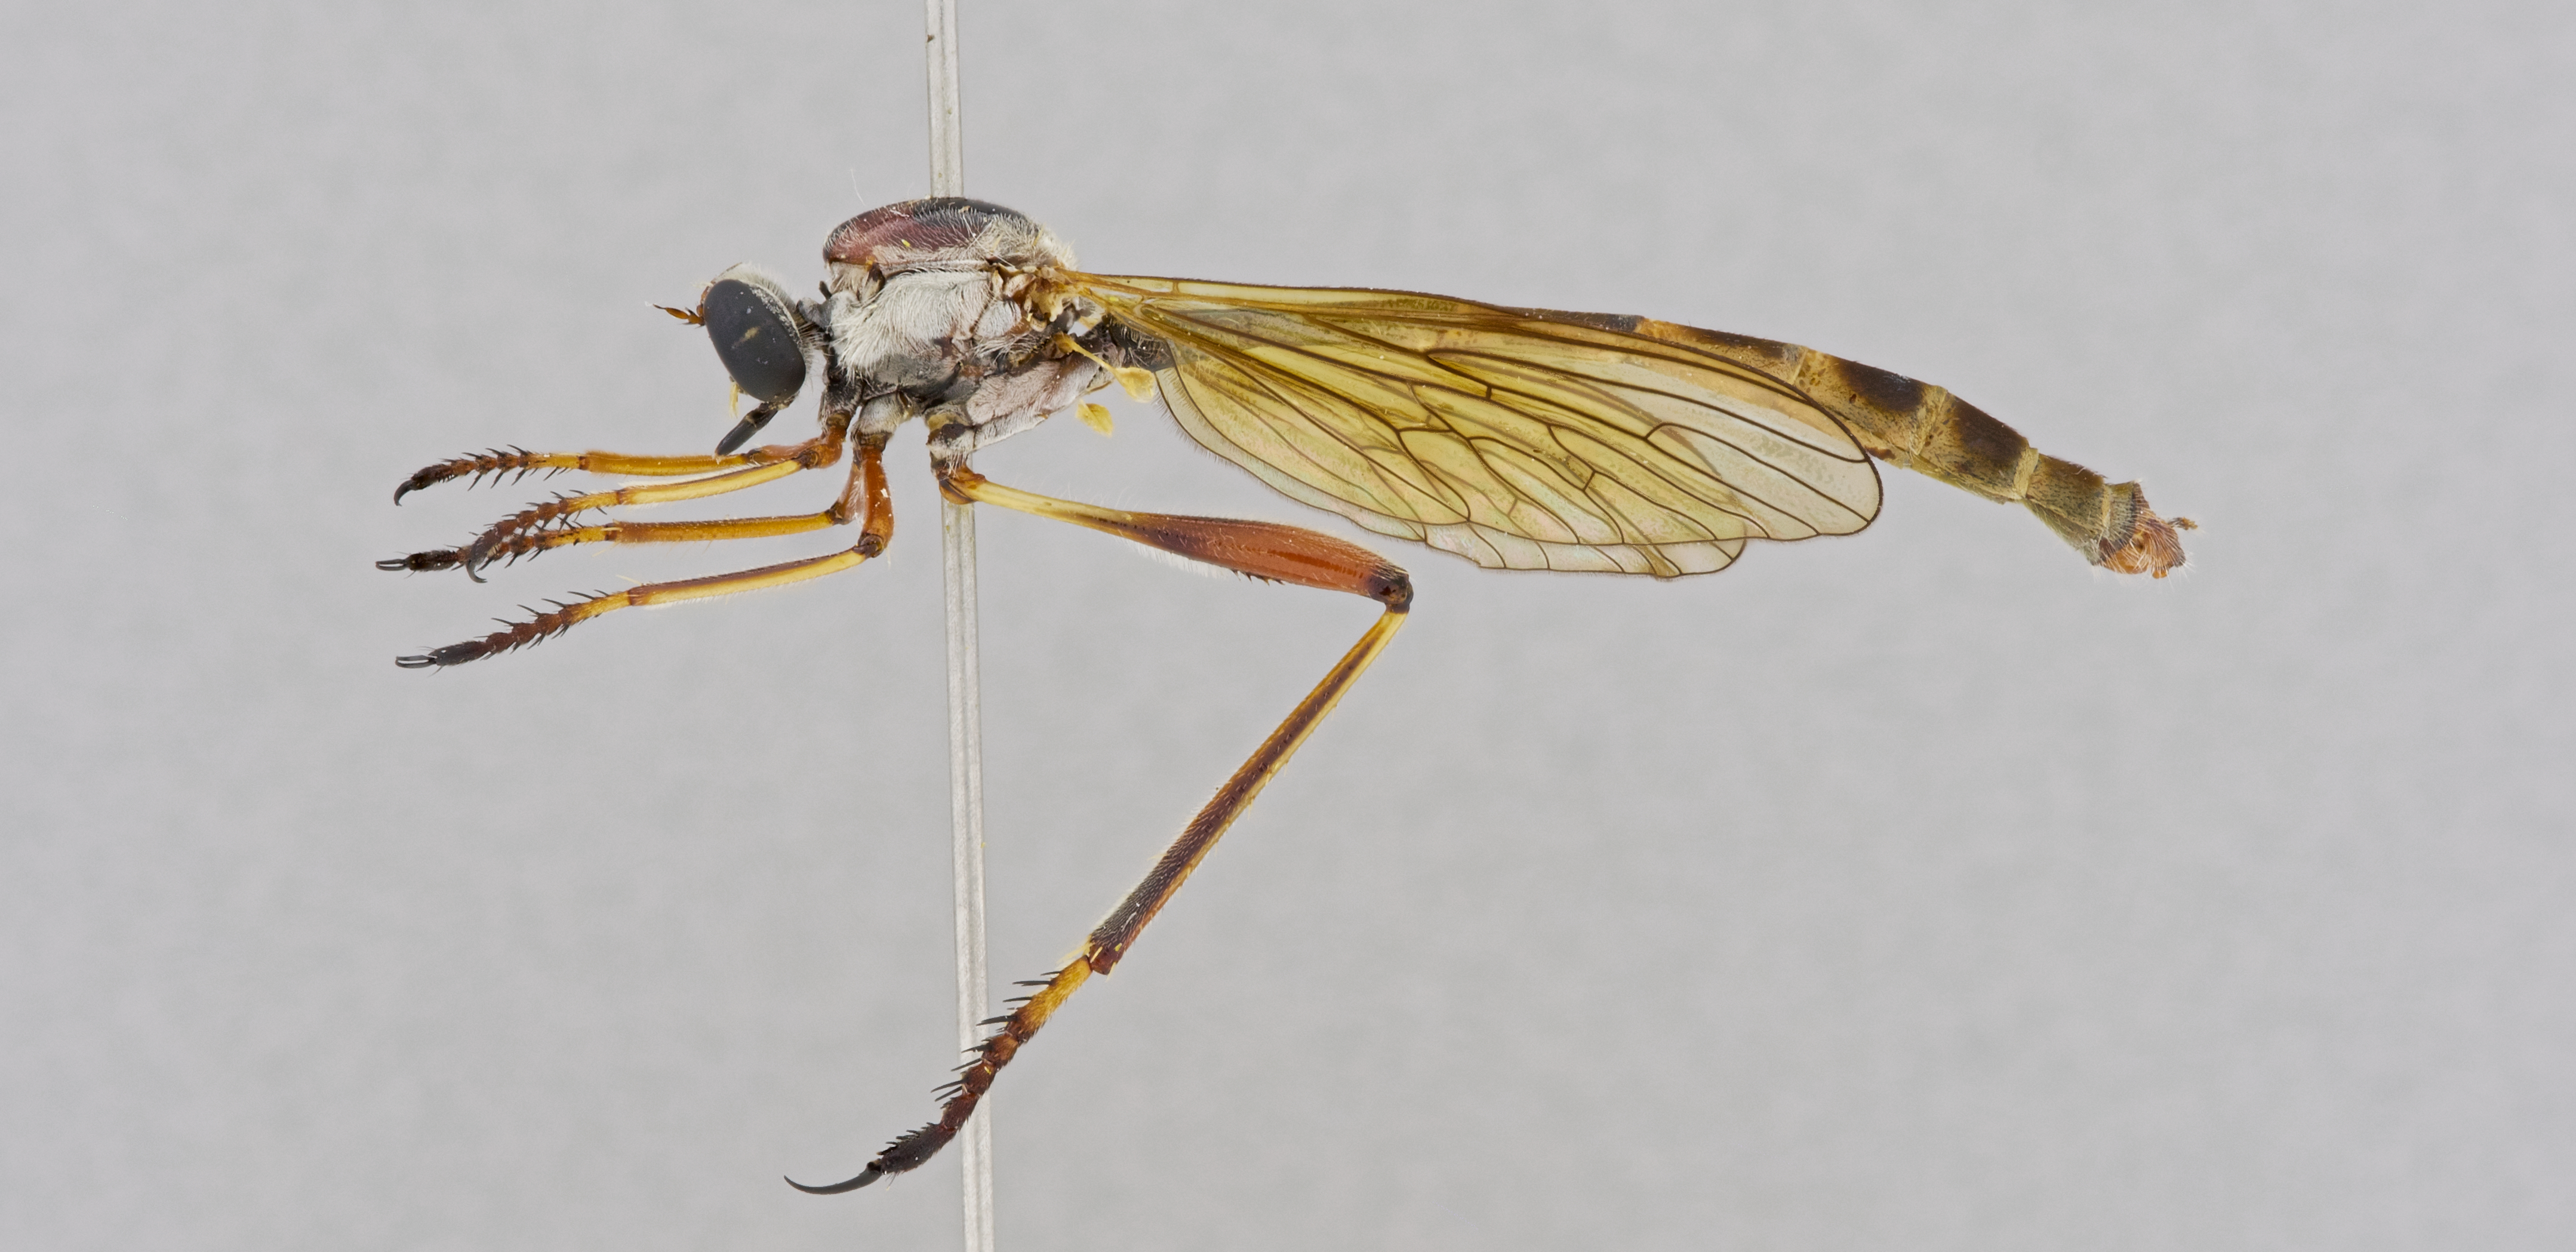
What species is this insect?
Euscelidia pulchra
